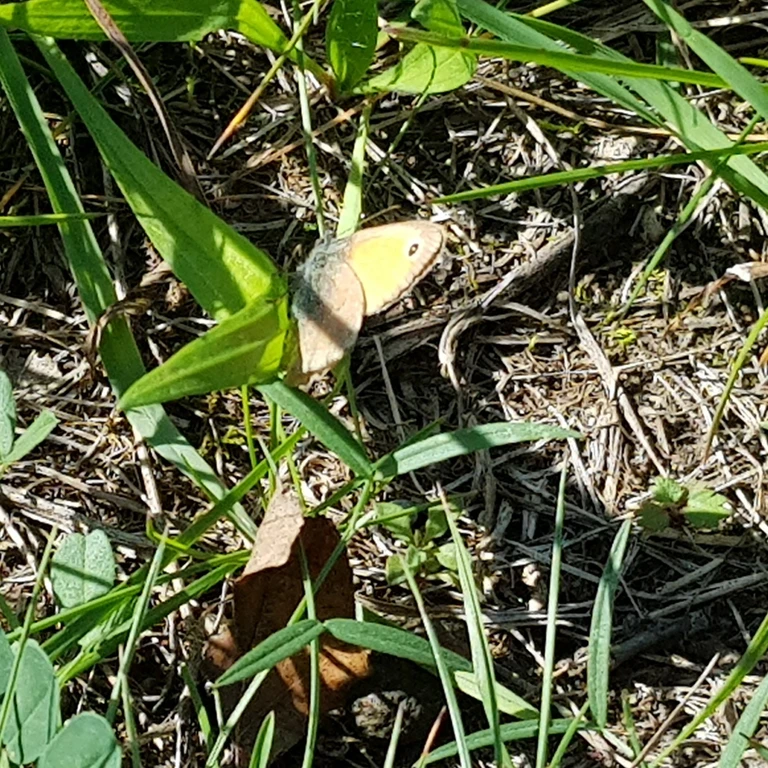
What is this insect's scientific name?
Coenonympha pamphilus
